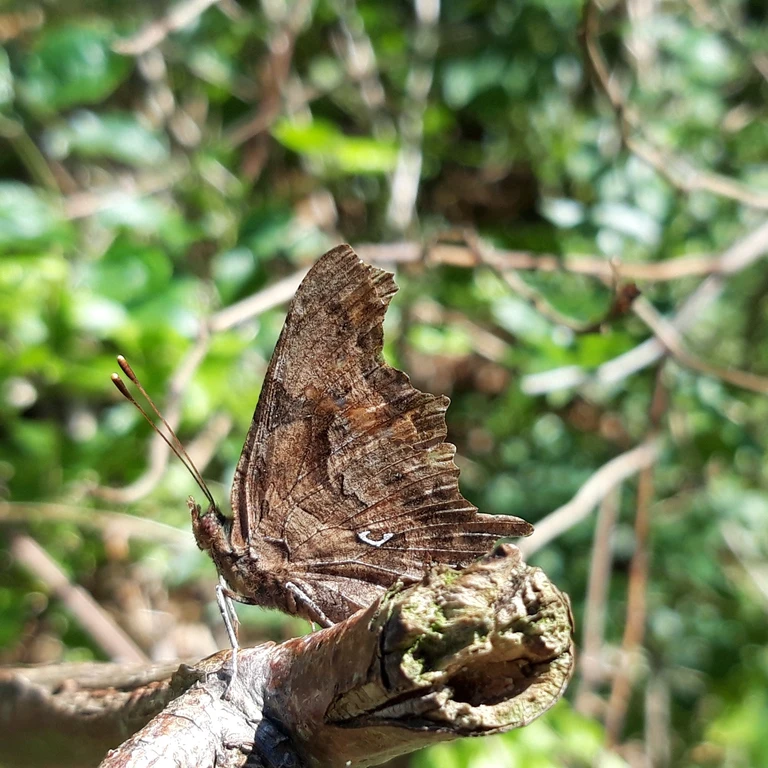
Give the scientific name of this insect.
Polygonia c-album
